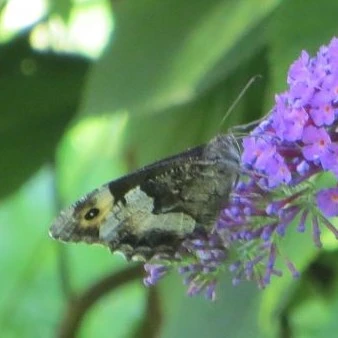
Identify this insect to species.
Hipparchia alcyone
